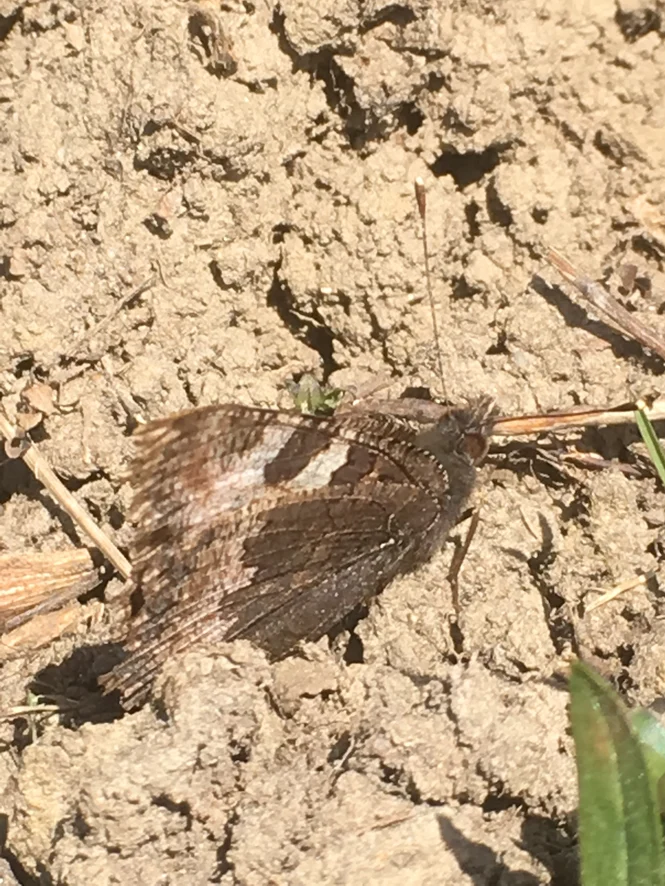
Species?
Aglais urticae
